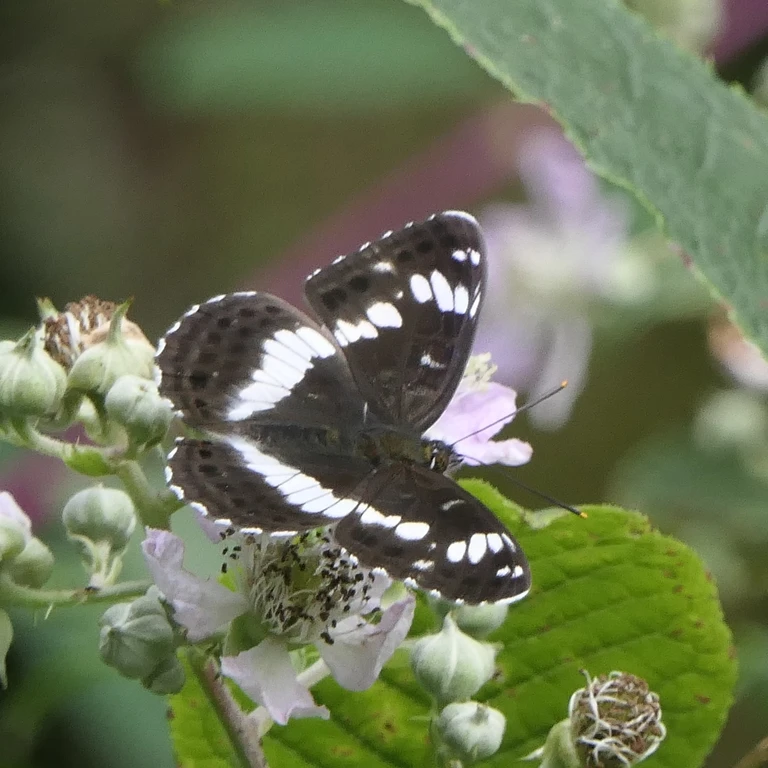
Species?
Limenitis camilla (also Ladoga camilla)
